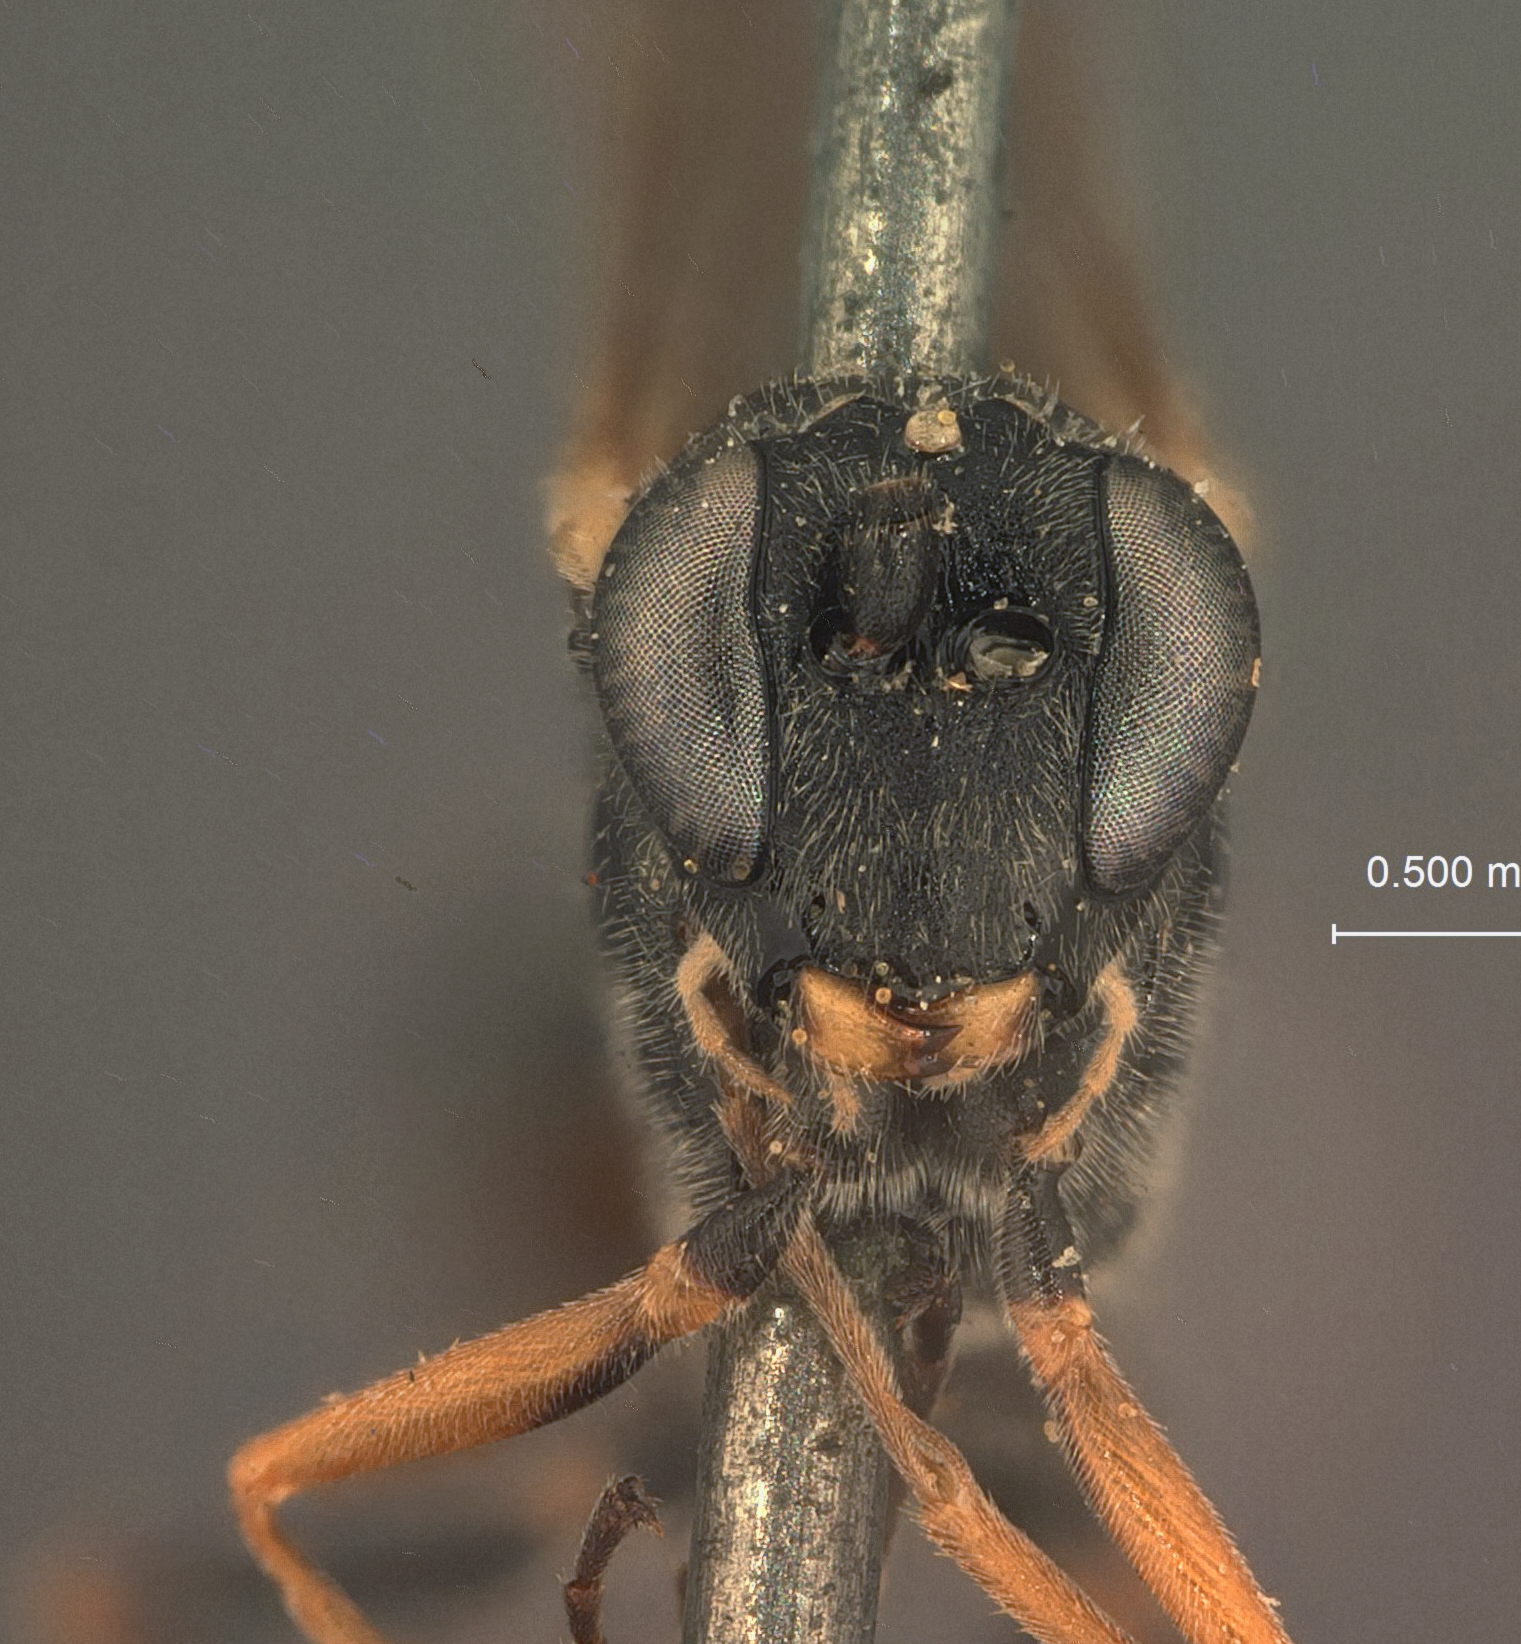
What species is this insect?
Limneria striatipes
